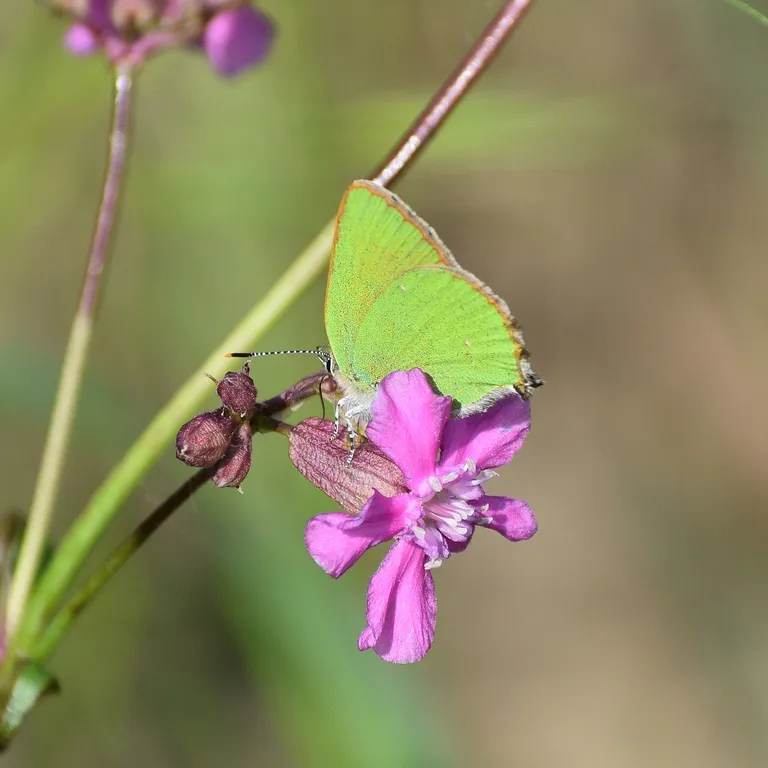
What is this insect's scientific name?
Callophrys rubi
